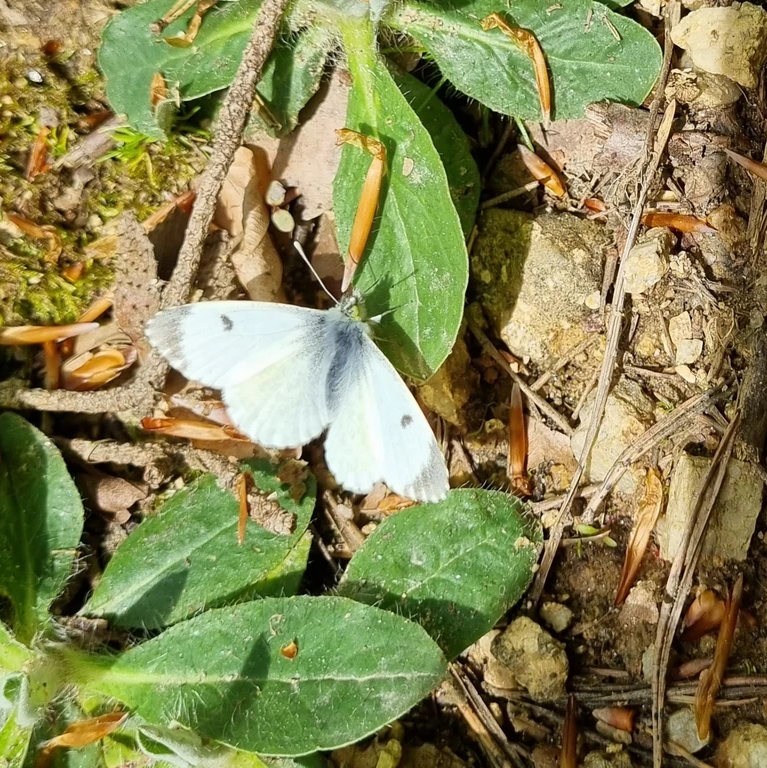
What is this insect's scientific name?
Anthocharis cardamines
